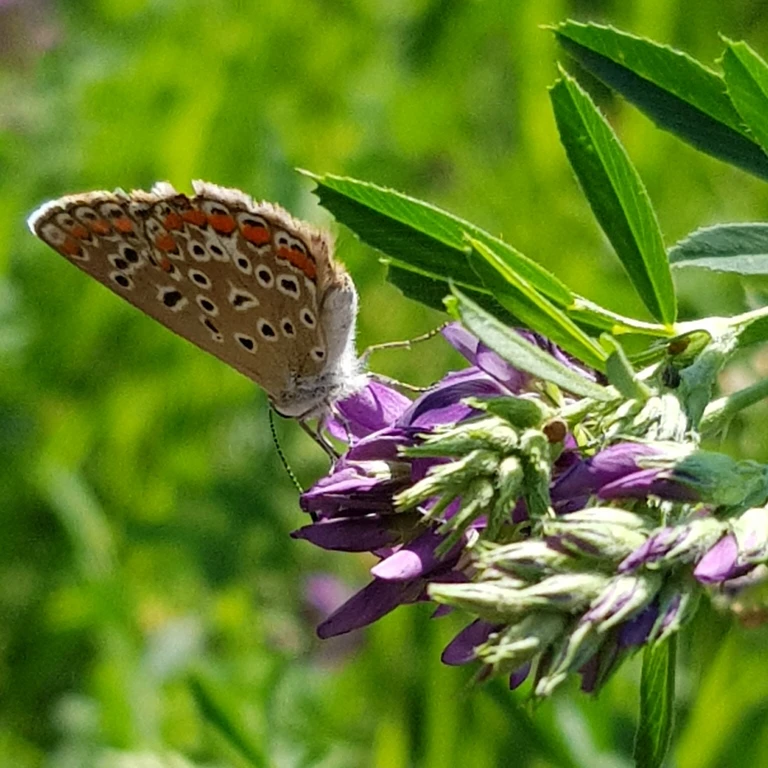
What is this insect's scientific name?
Polyommatus icarus
